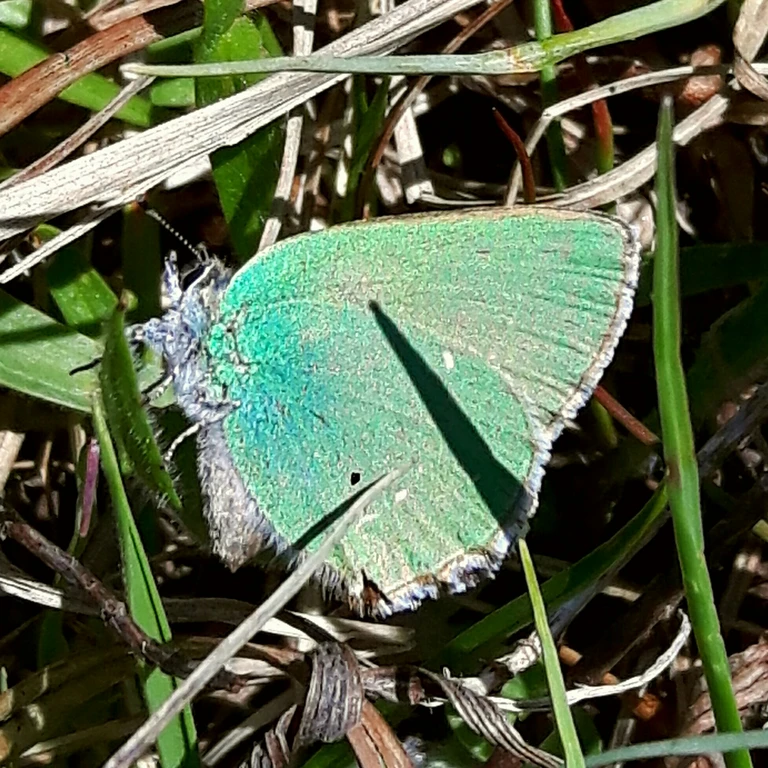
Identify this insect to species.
Callophrys rubi
